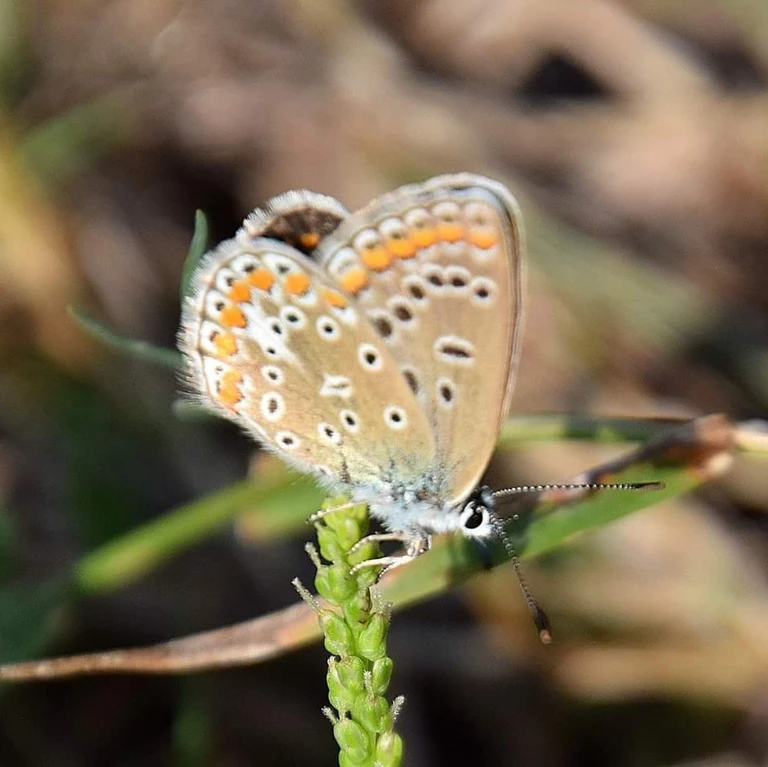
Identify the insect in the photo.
Polyommatus icarus
